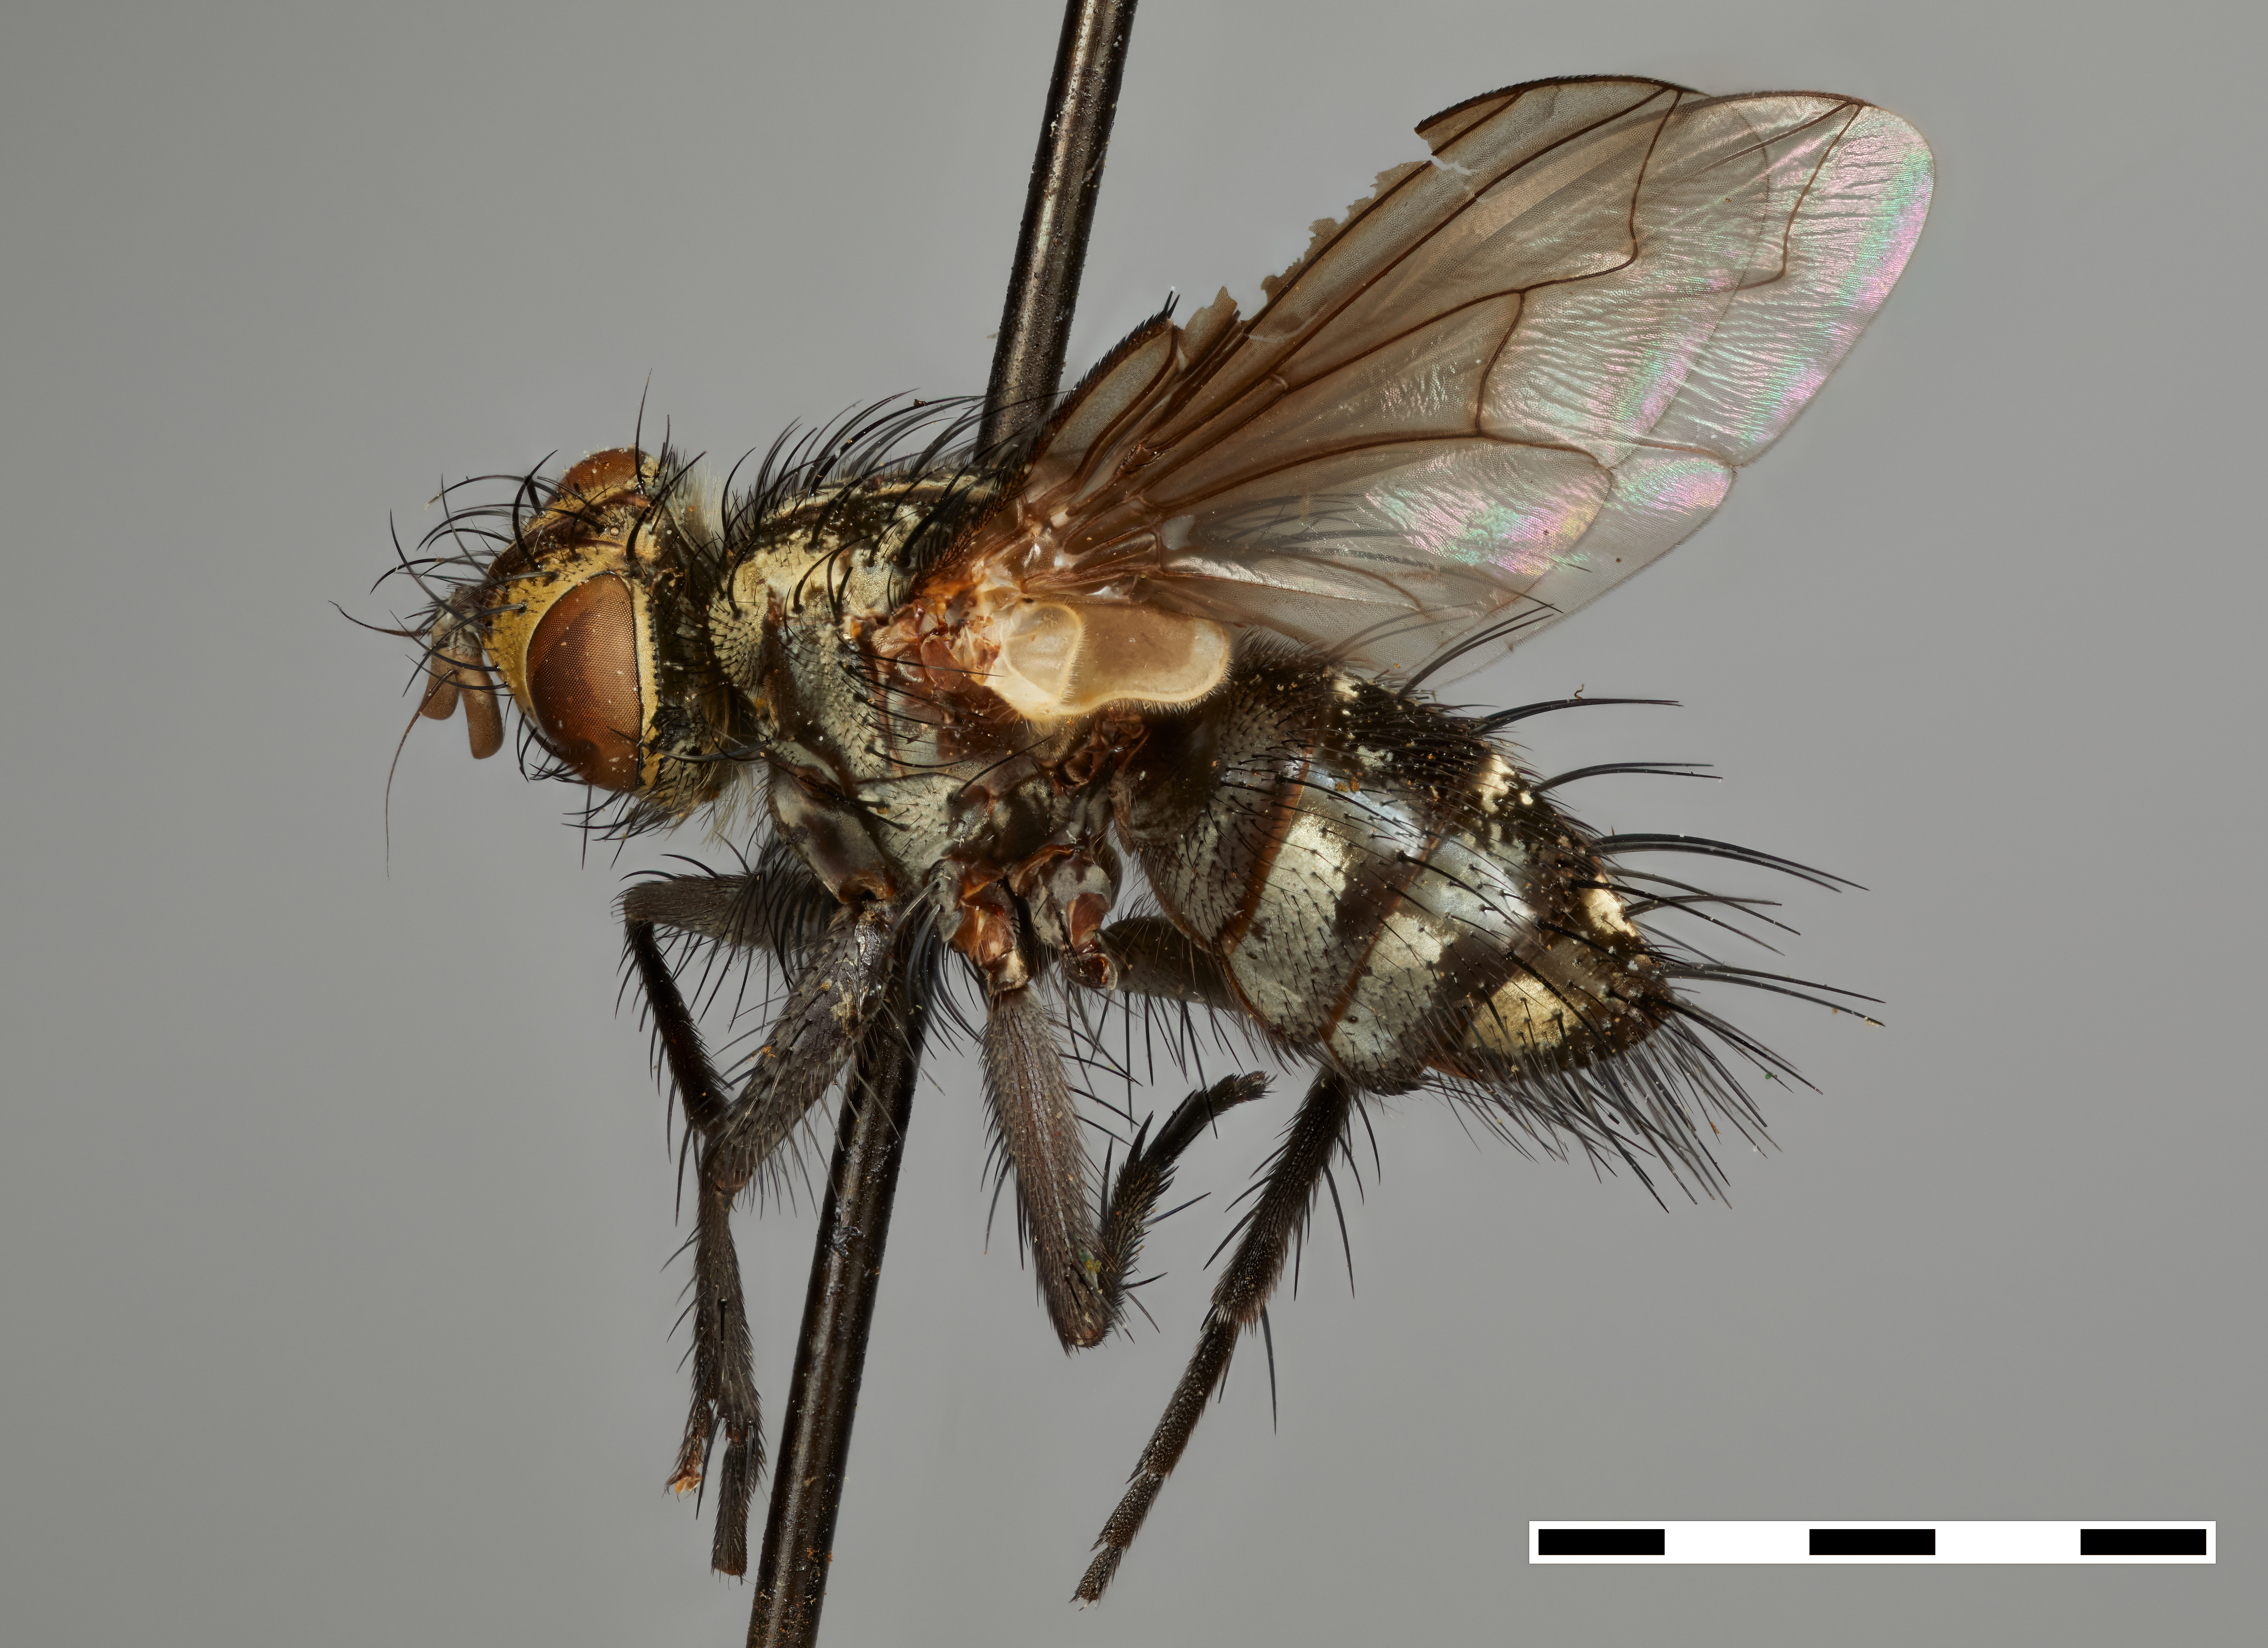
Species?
Eumachaeraea auricephala
